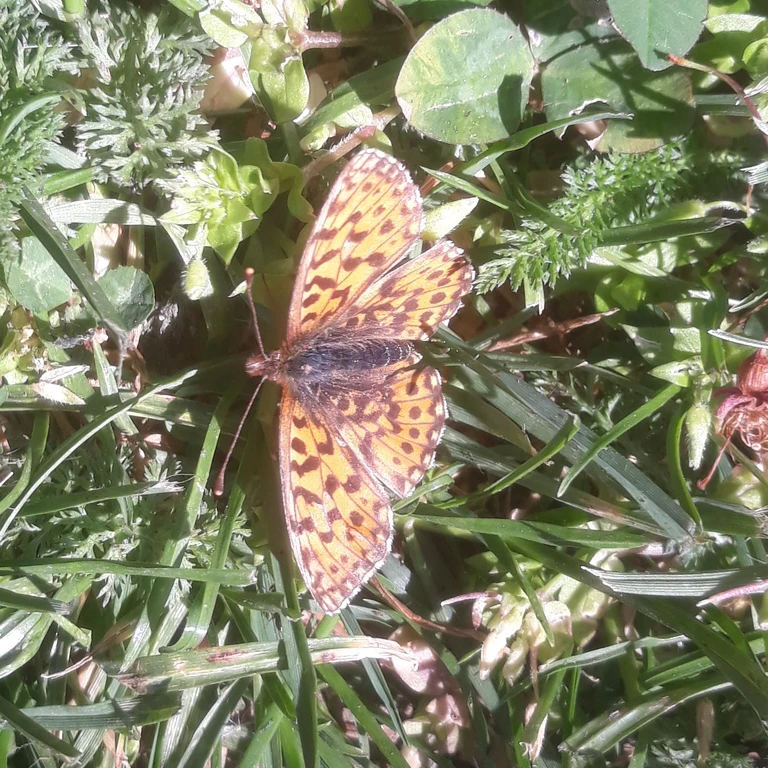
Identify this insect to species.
Boloria dia
